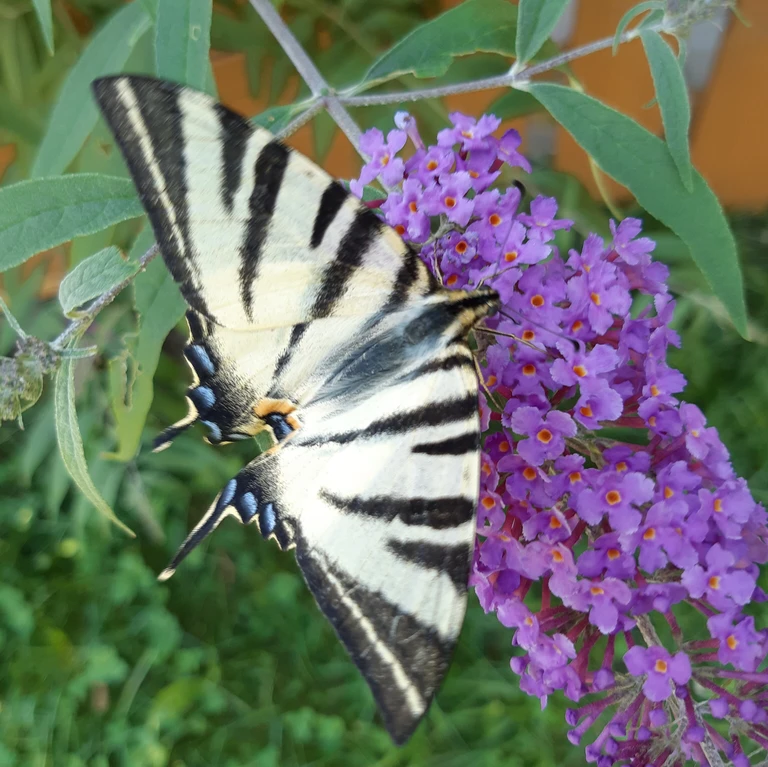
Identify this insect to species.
Iphiclides podalirius
